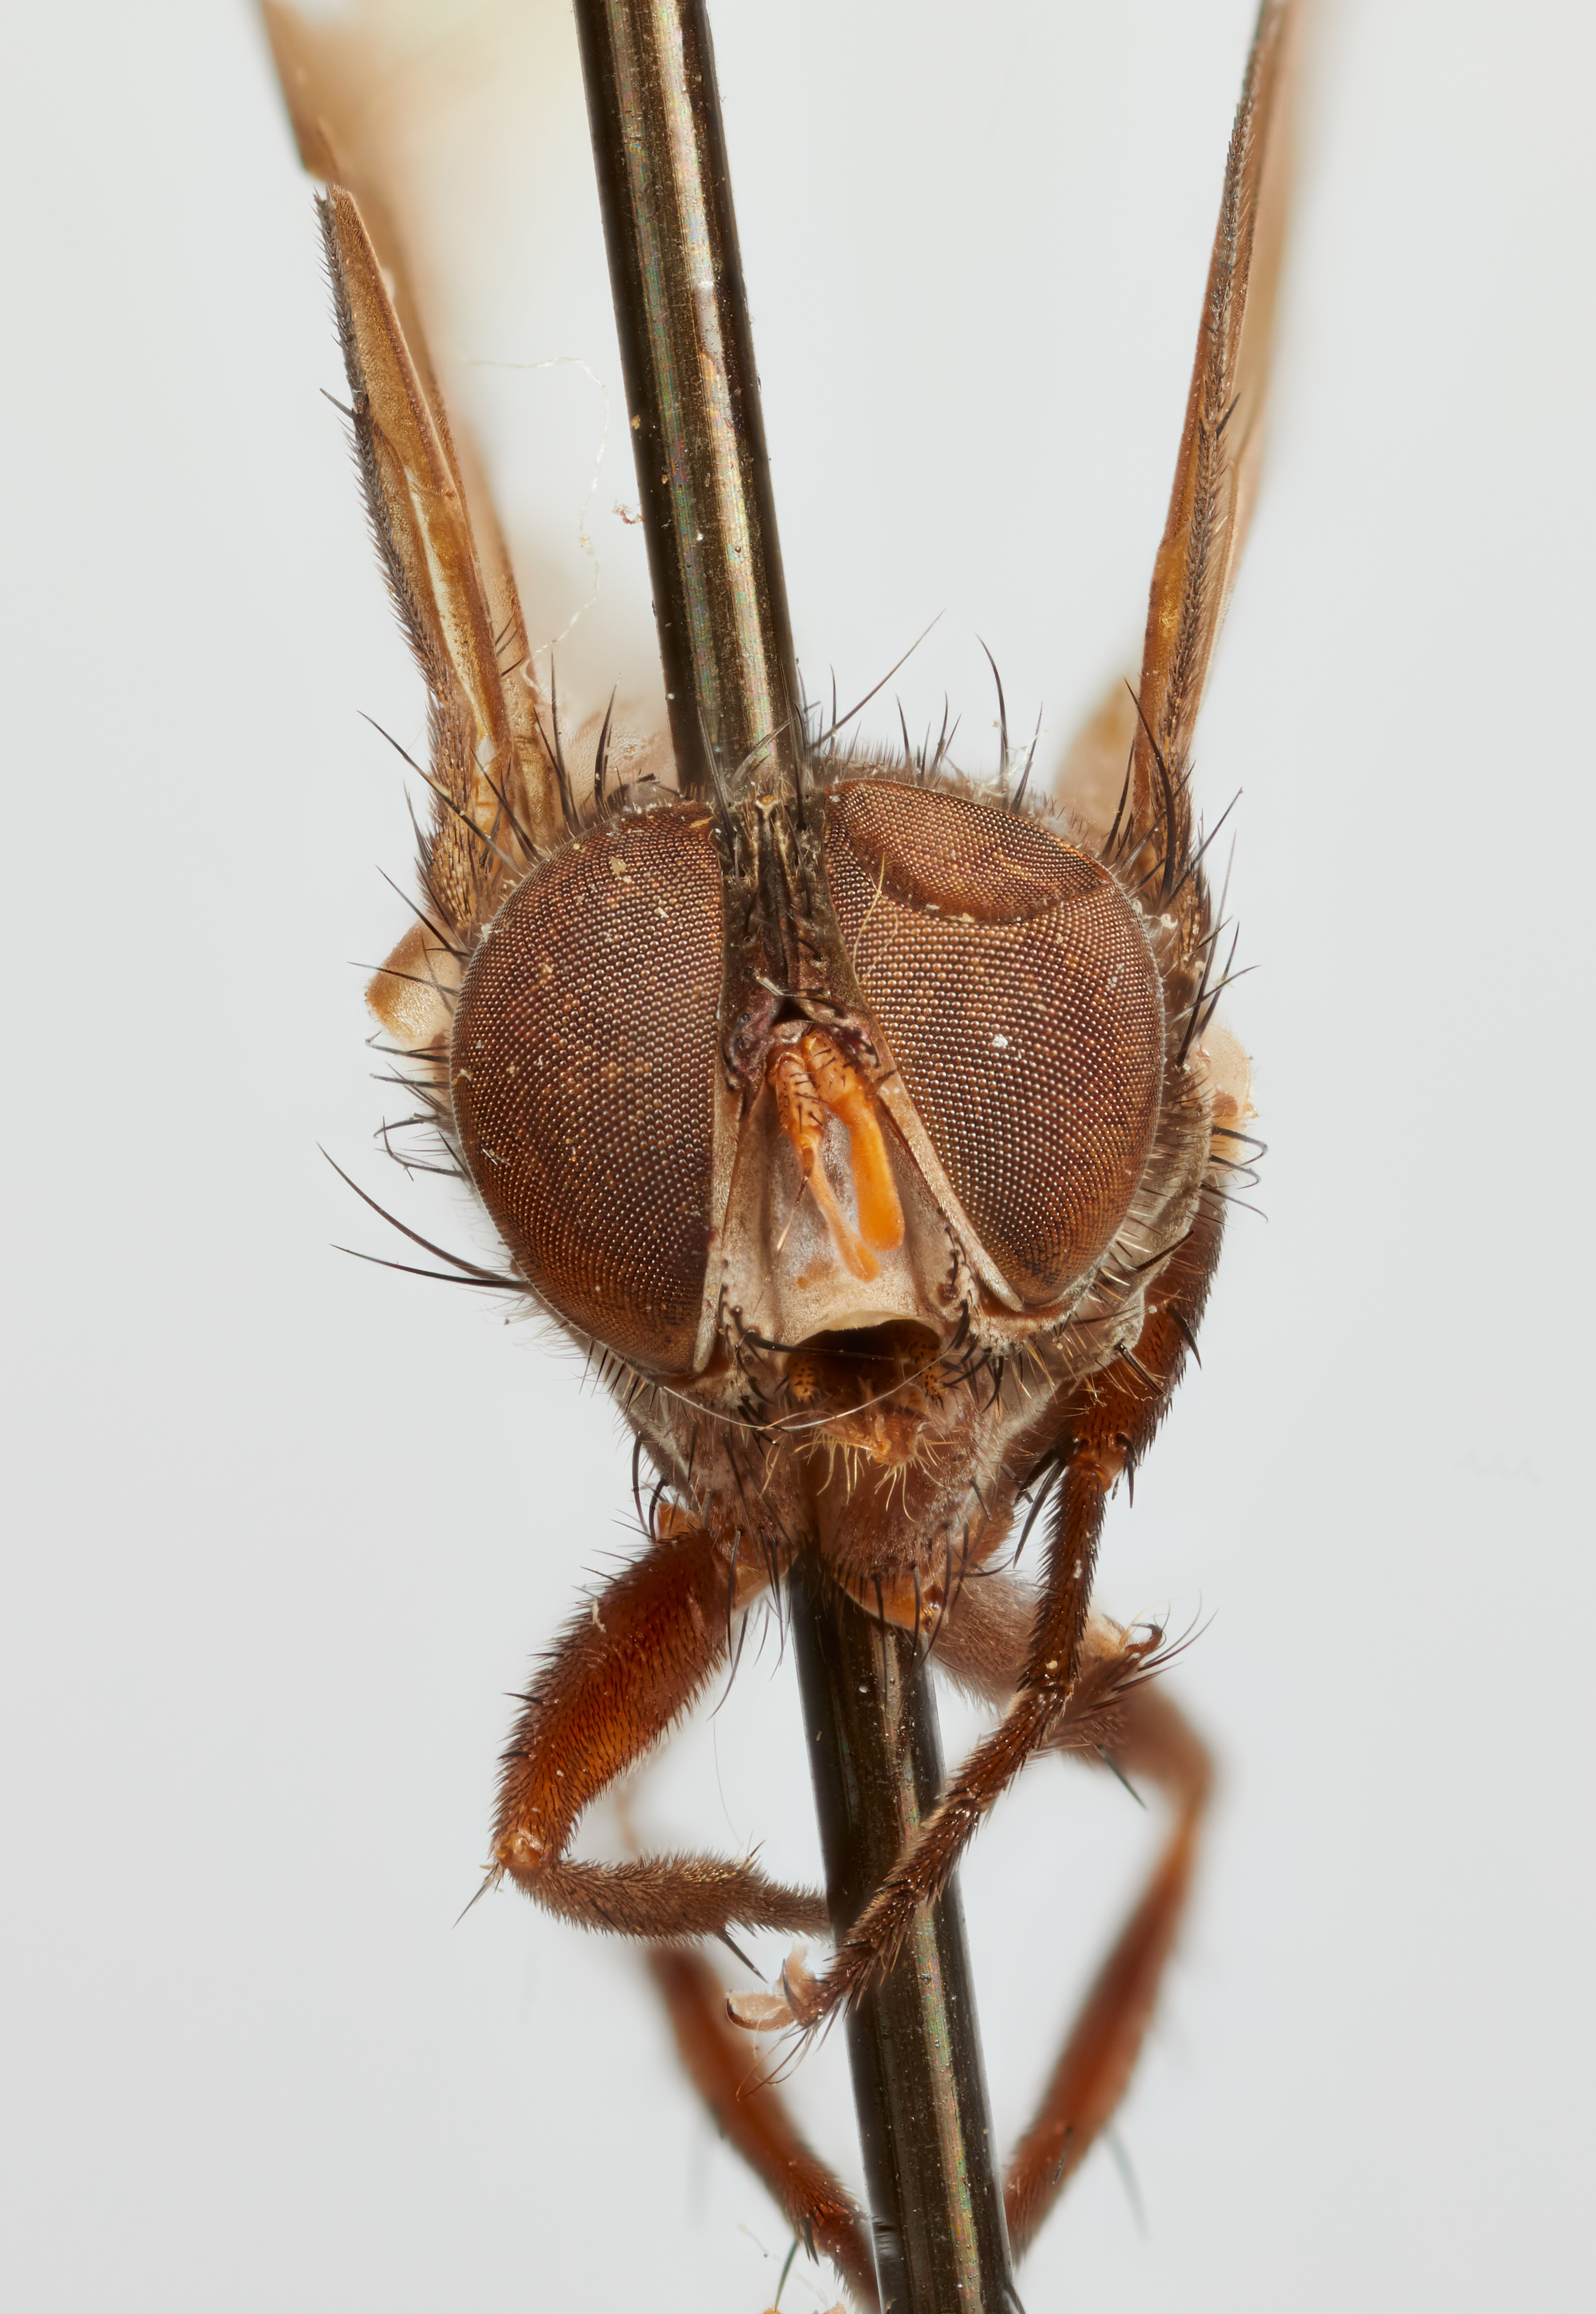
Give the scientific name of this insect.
Telothyriosoma tersa
